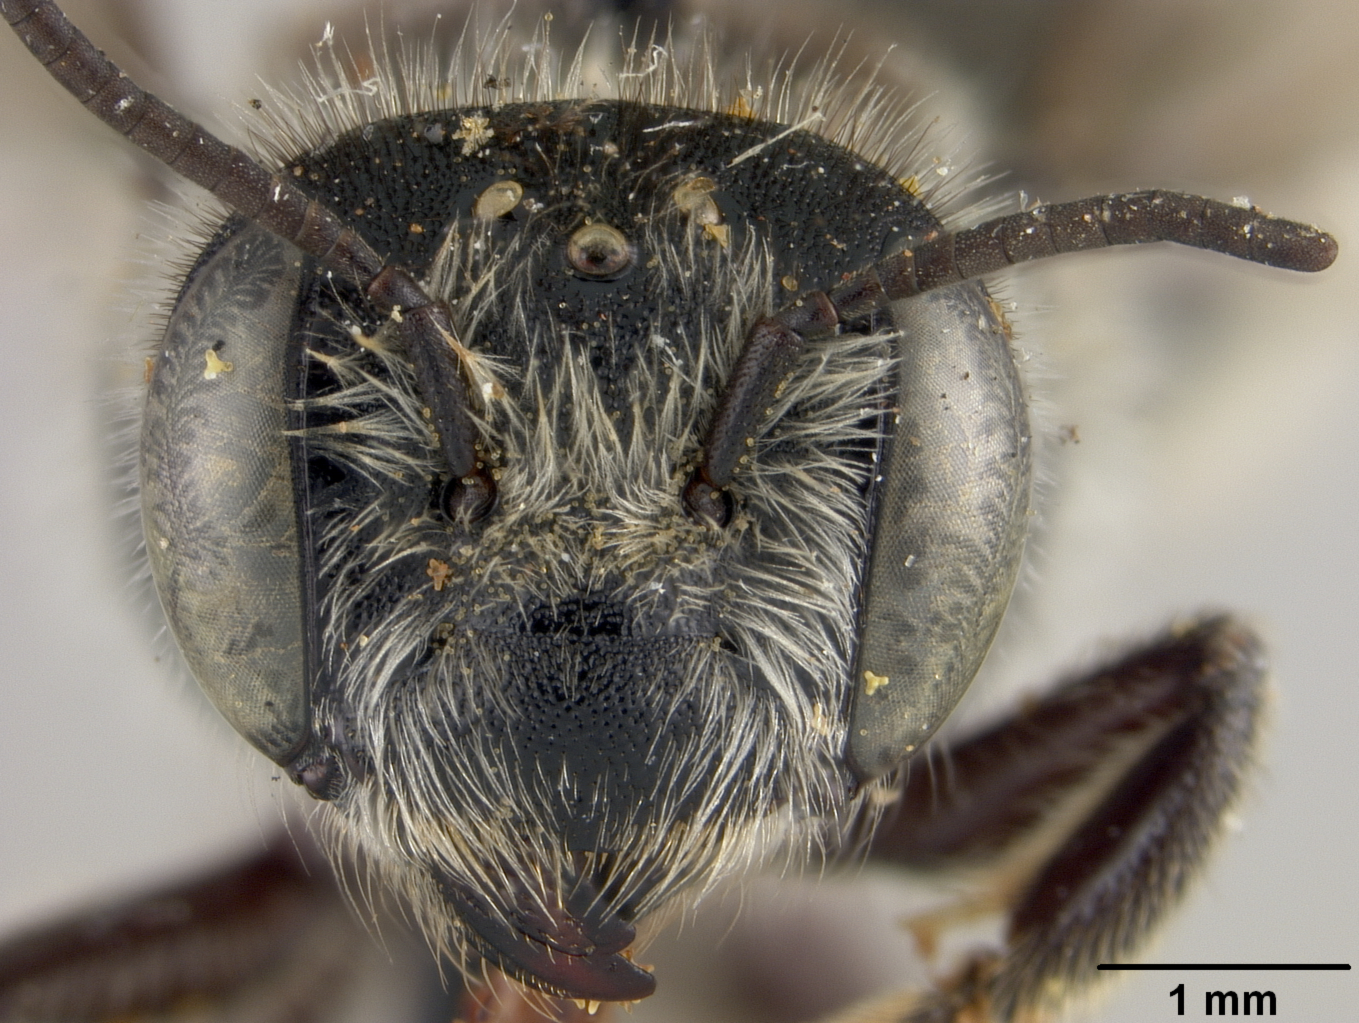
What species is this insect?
Megachiloides oenotherae
